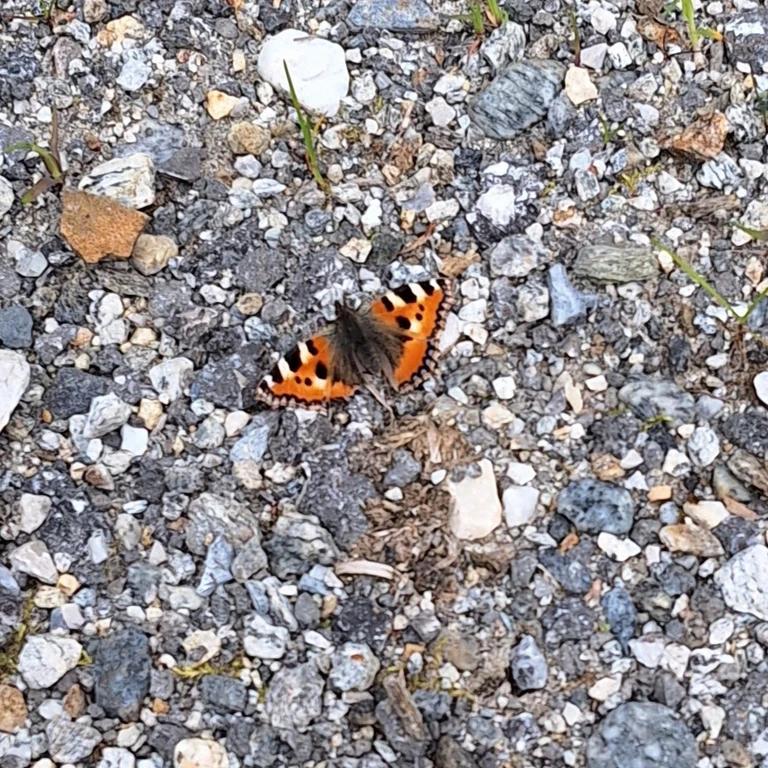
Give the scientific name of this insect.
Aglais urticae
